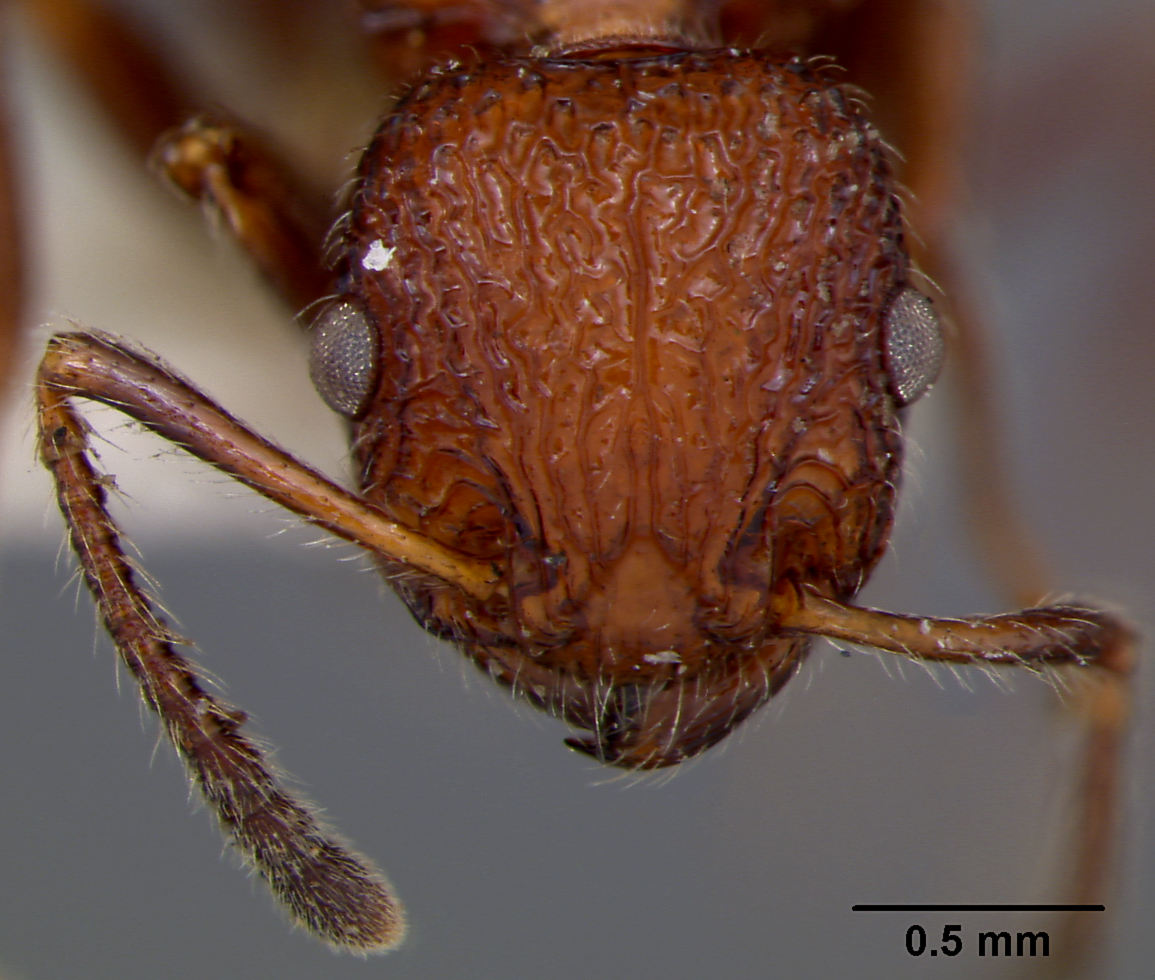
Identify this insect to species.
Poecilomyrma senirewae
